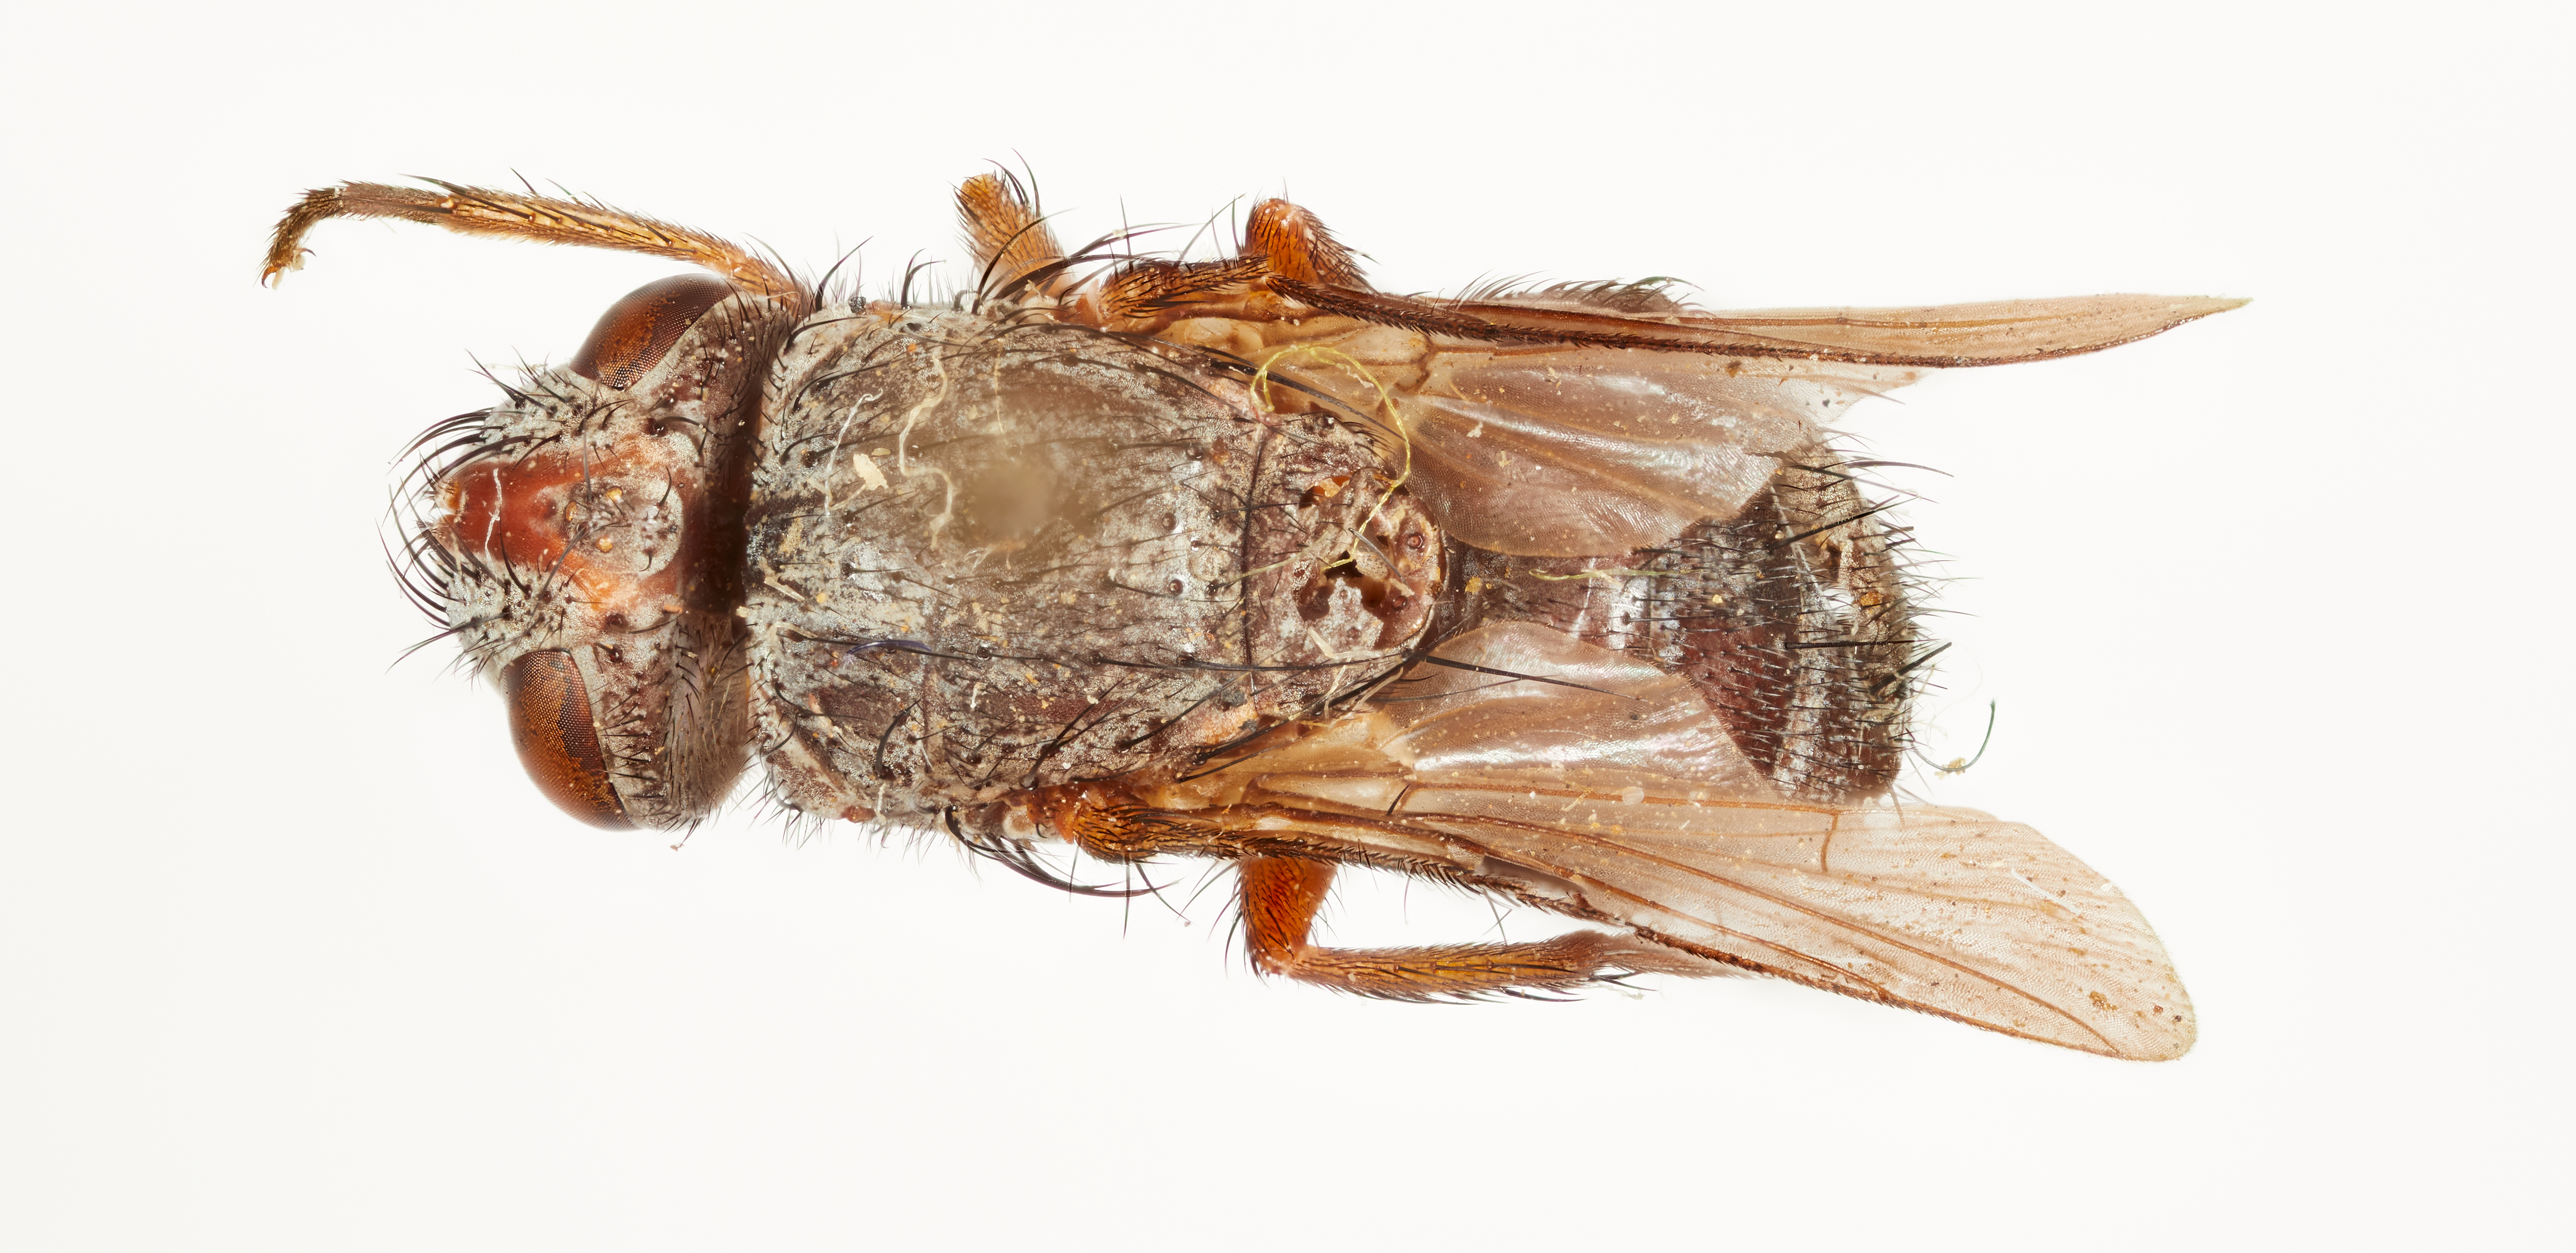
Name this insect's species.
Racodineura americana
